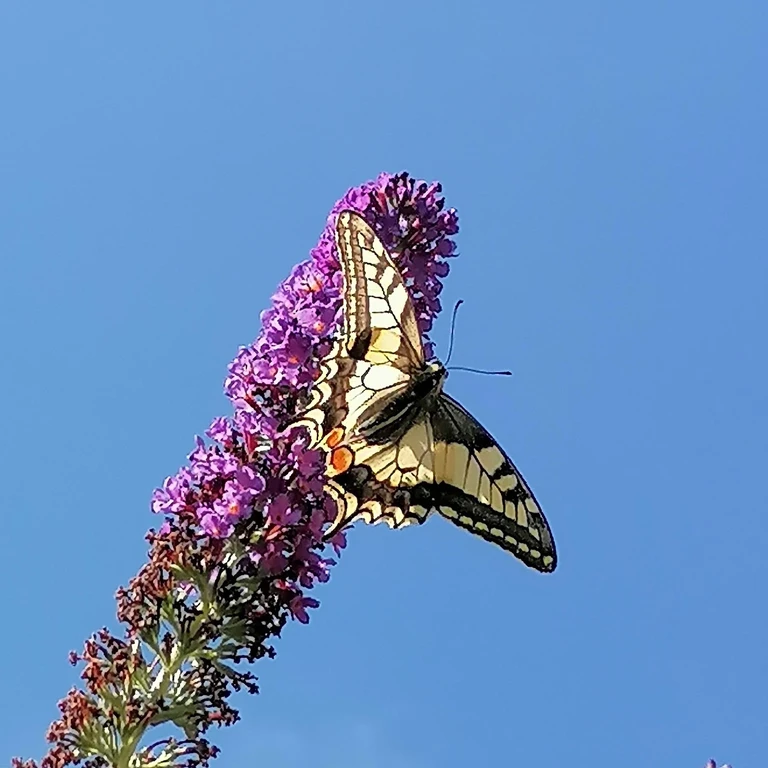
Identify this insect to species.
Papilio machaon
